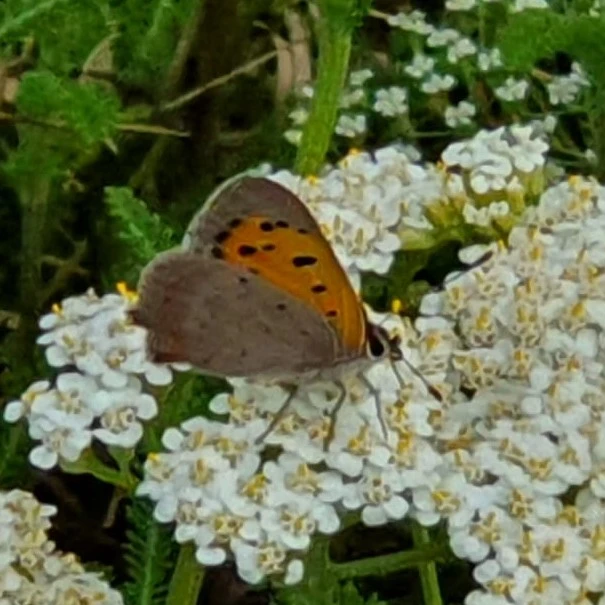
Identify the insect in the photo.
Lycaena phlaeas
